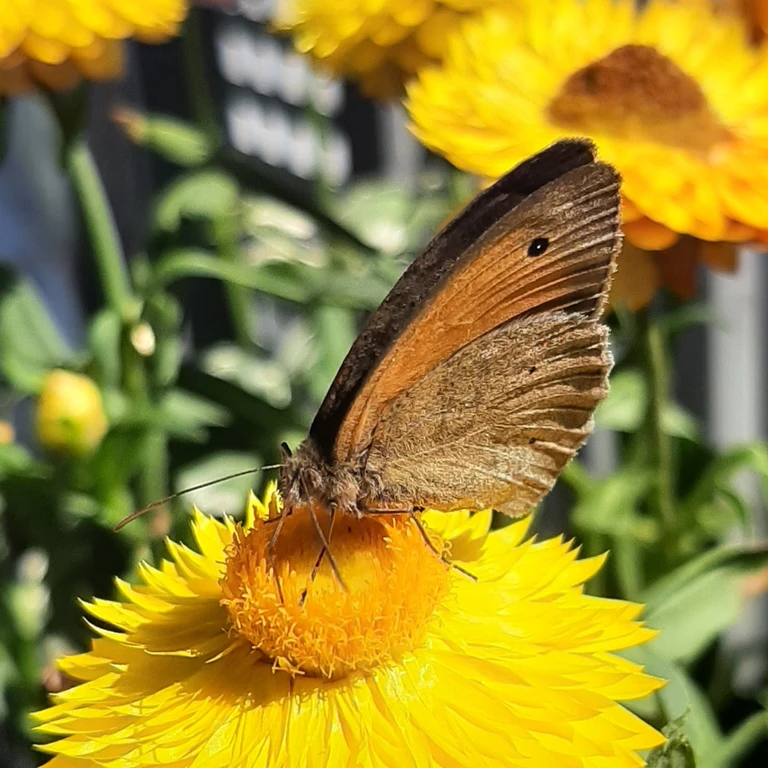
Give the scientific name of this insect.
Maniola jurtina
